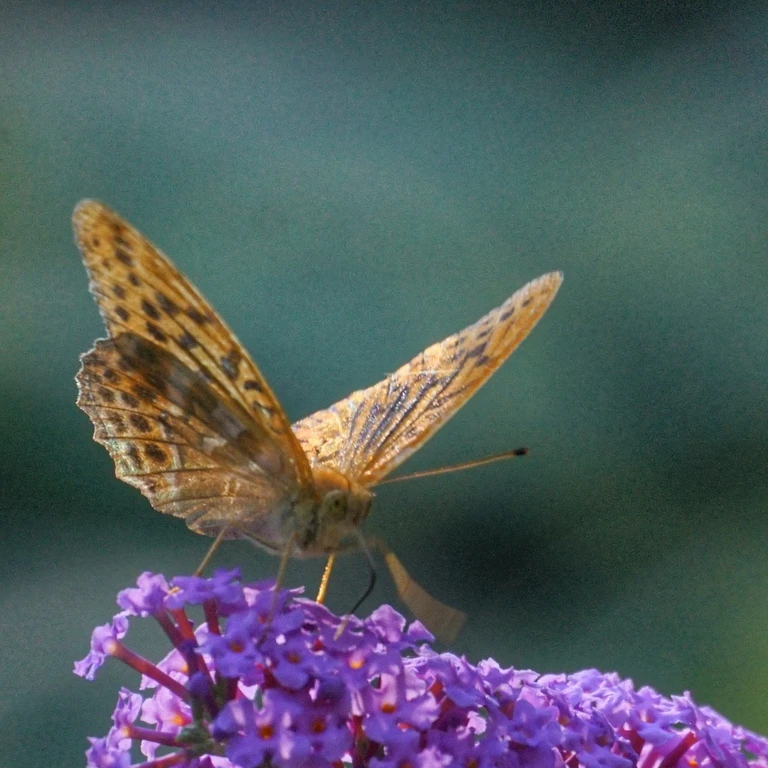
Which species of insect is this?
Argynnis paphia
